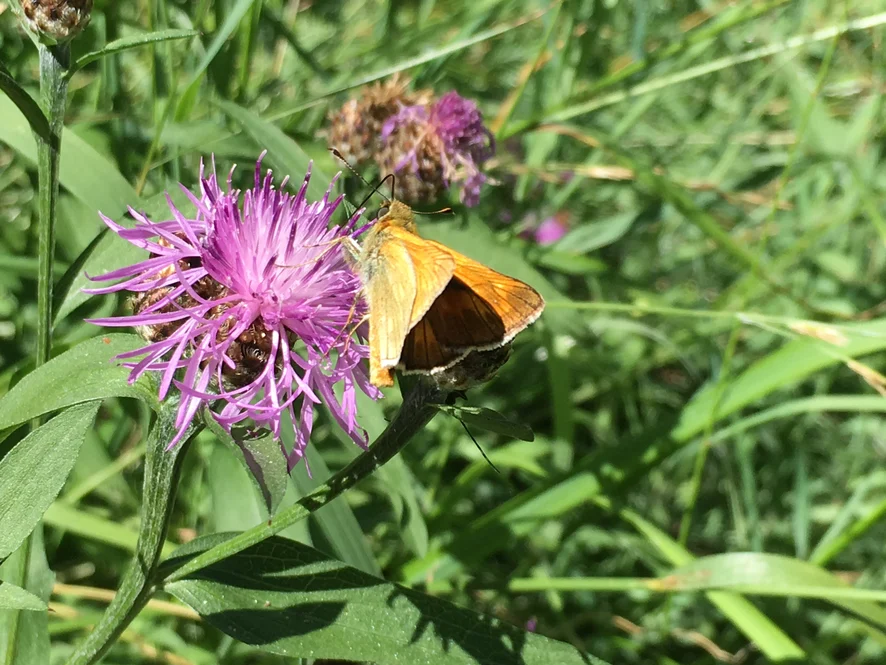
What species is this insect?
Ochlodes sylvanus (also Ochlodes venata)
